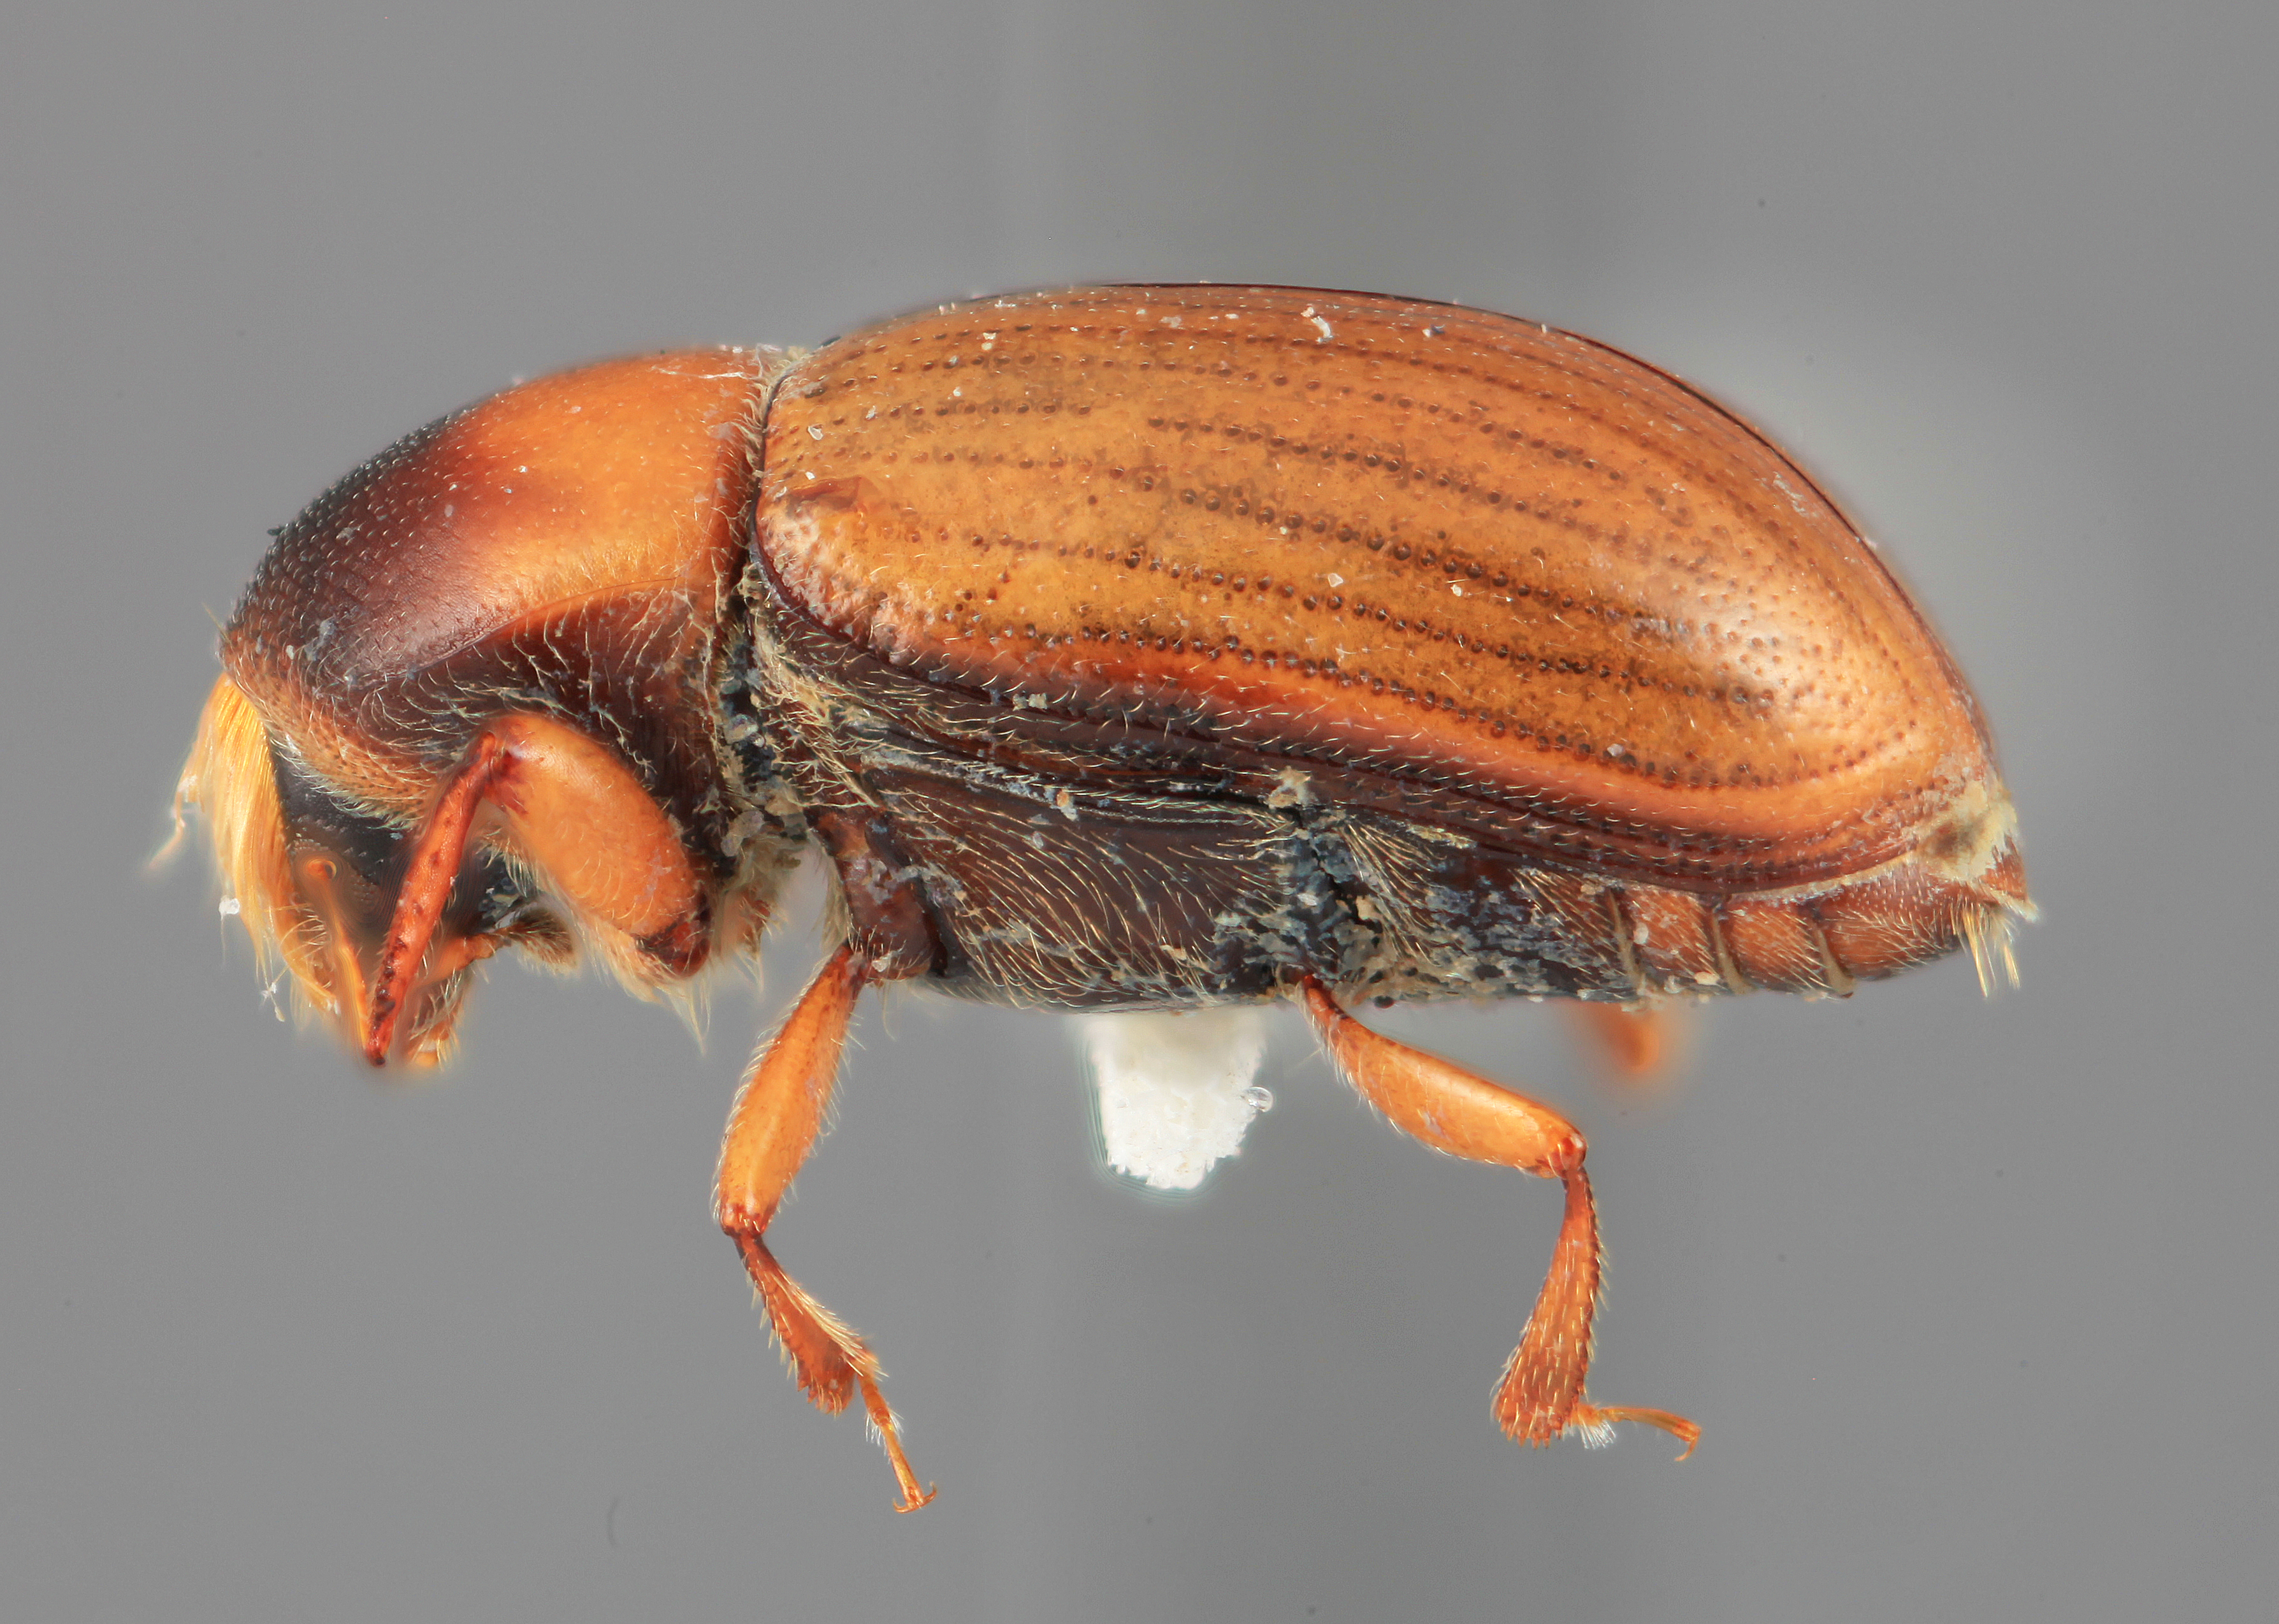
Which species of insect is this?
Scolytodes immanis
